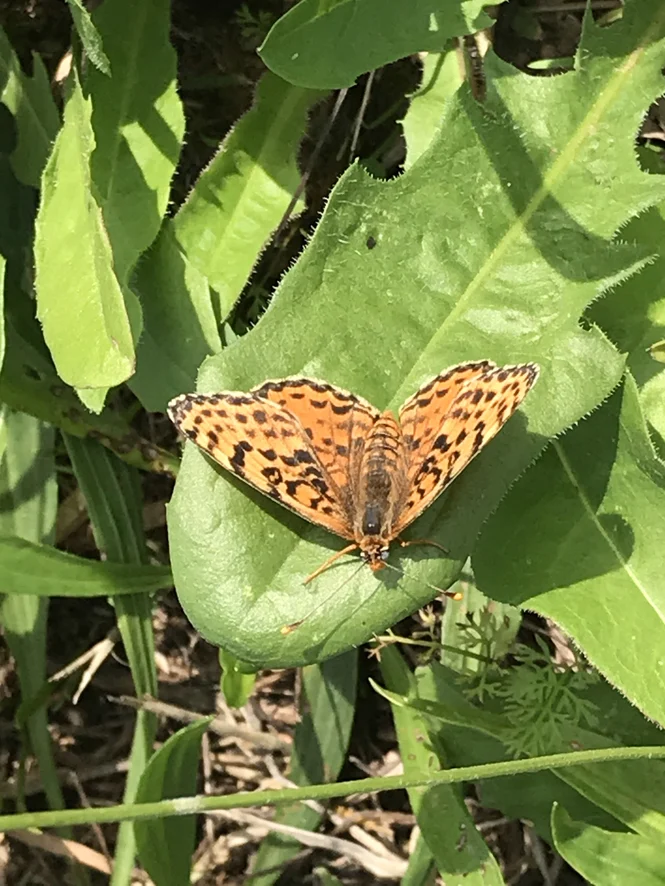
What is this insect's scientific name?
Melitaea didyma
